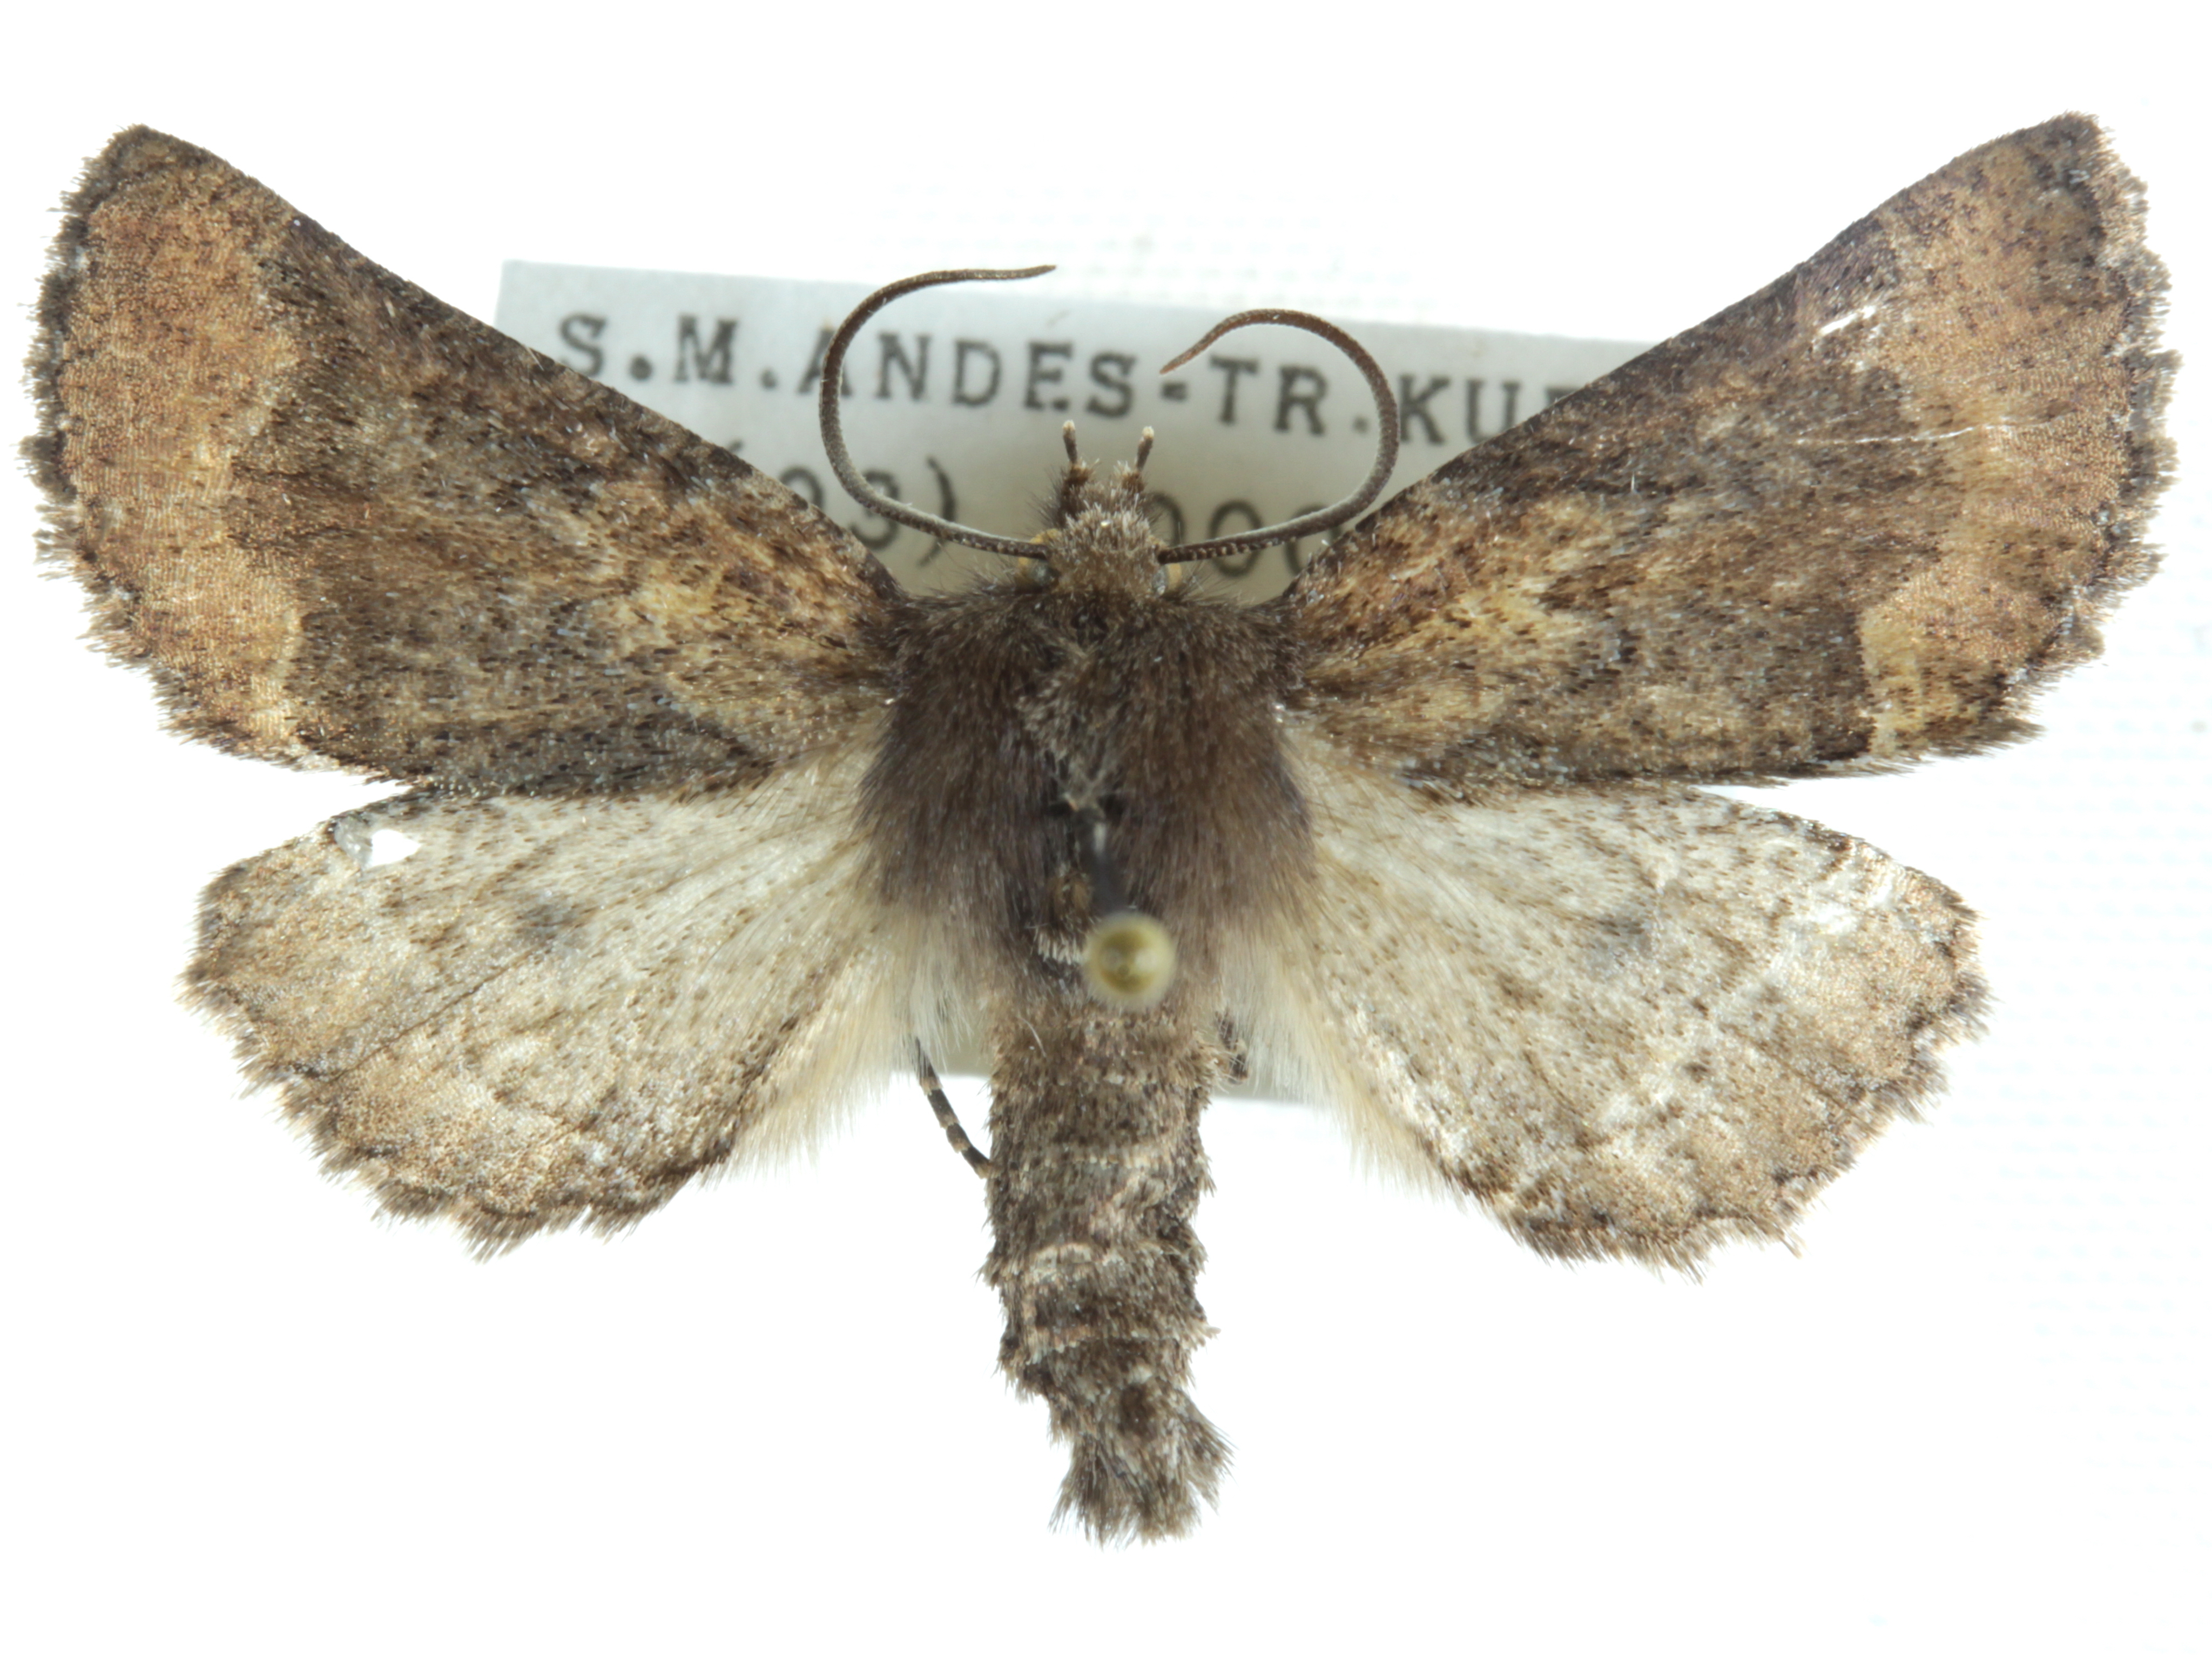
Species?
Poya variata
